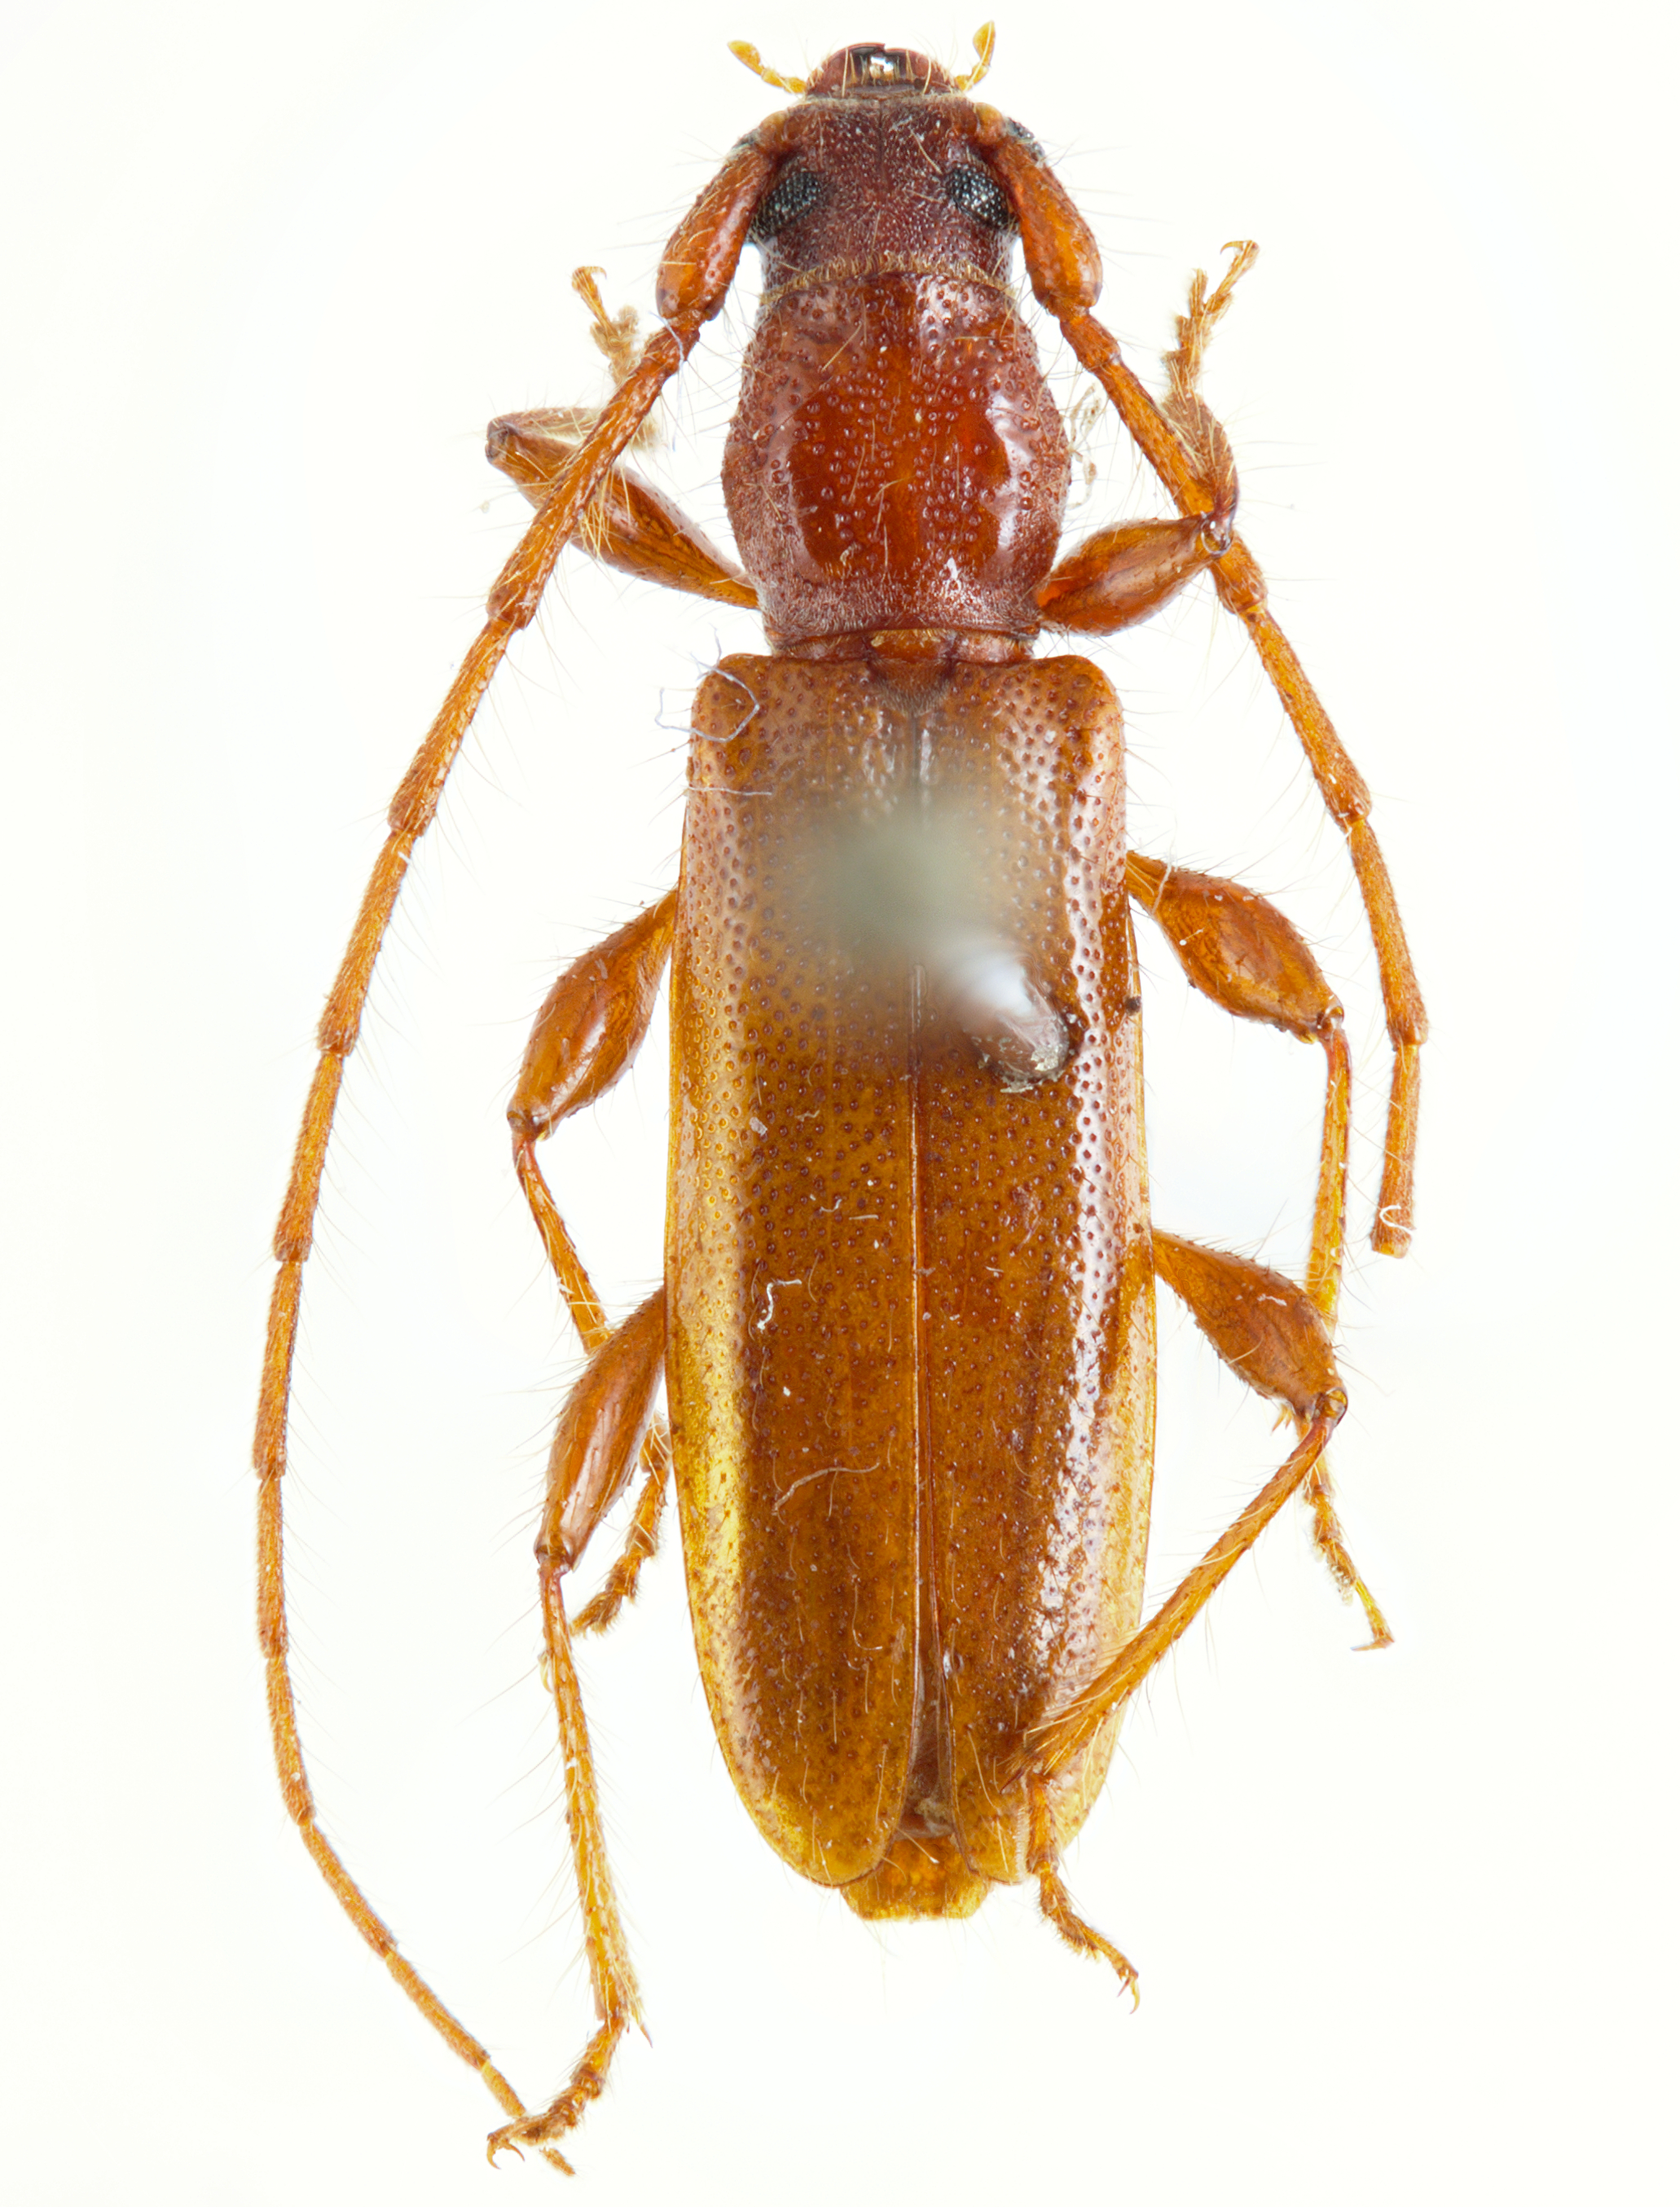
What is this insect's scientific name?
Etymosphaerion unicolor
